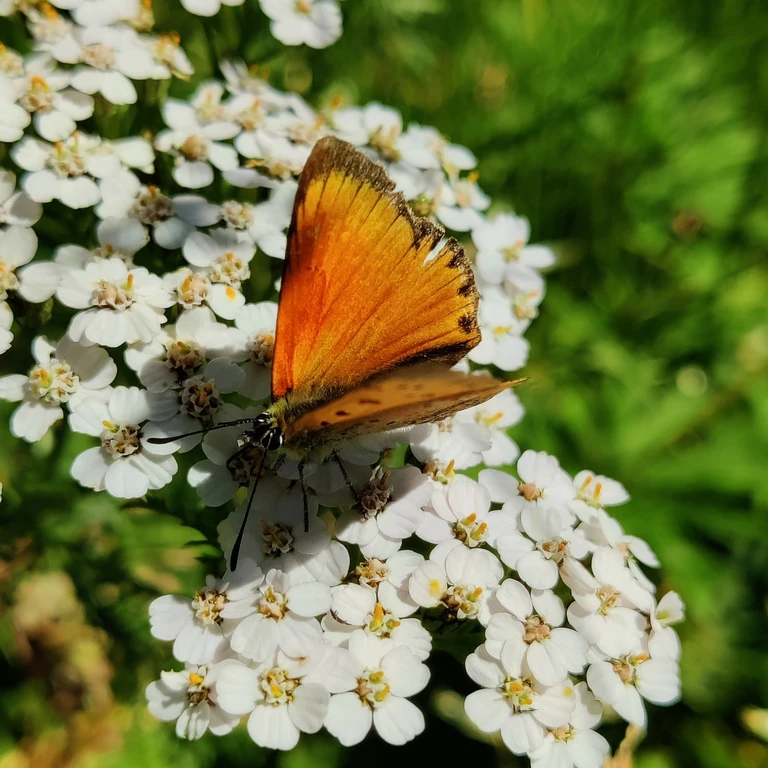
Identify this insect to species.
Lycaena virgaureae
